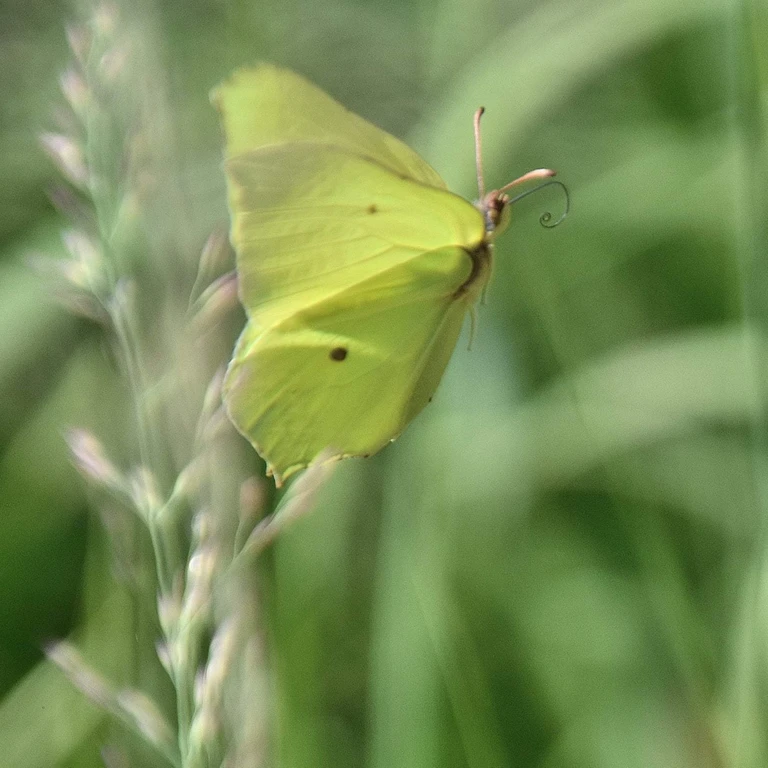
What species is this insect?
Gonepteryx rhamni
